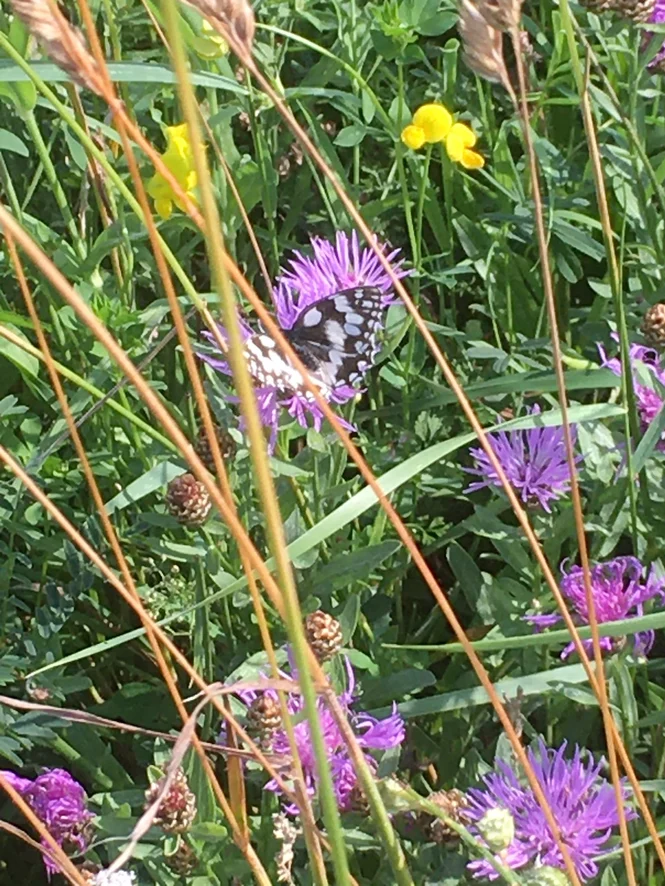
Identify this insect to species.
Melanargia galathea
